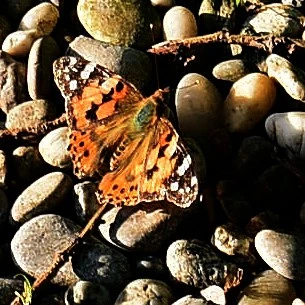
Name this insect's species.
Vanessa cardui
